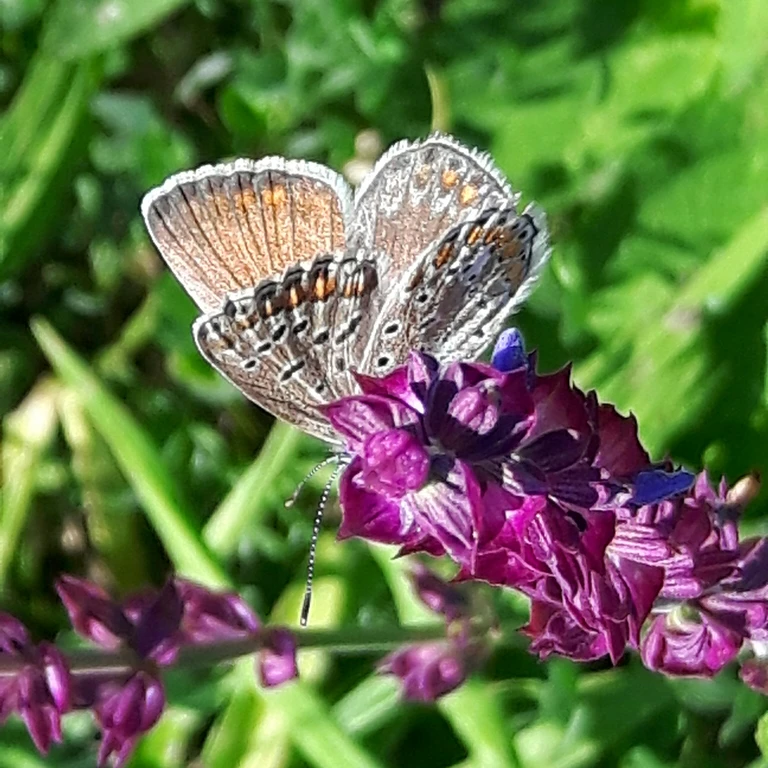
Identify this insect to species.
Polyommatus icarus
